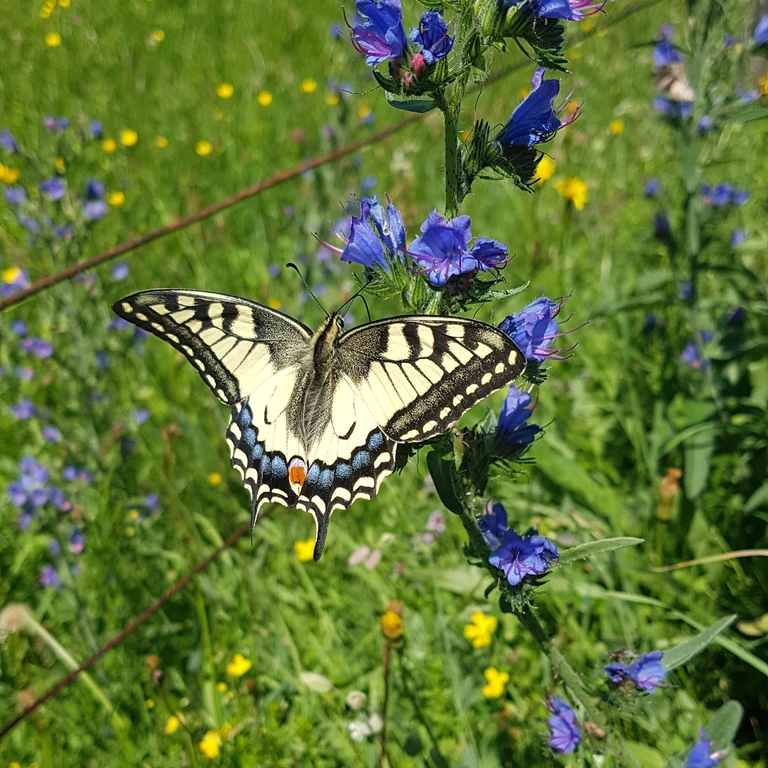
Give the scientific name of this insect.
Papilio machaon
